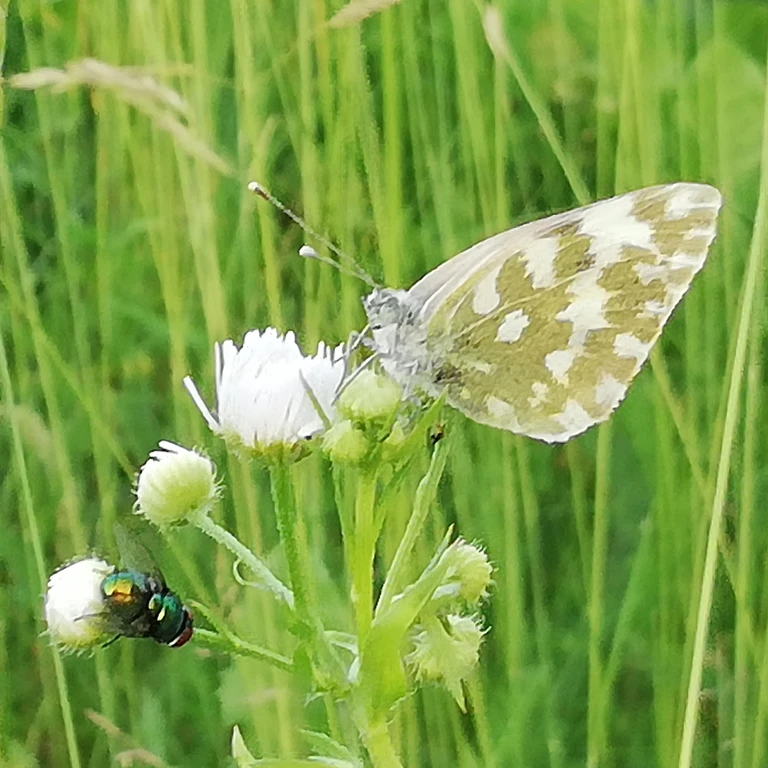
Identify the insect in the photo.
Pontia edusa
